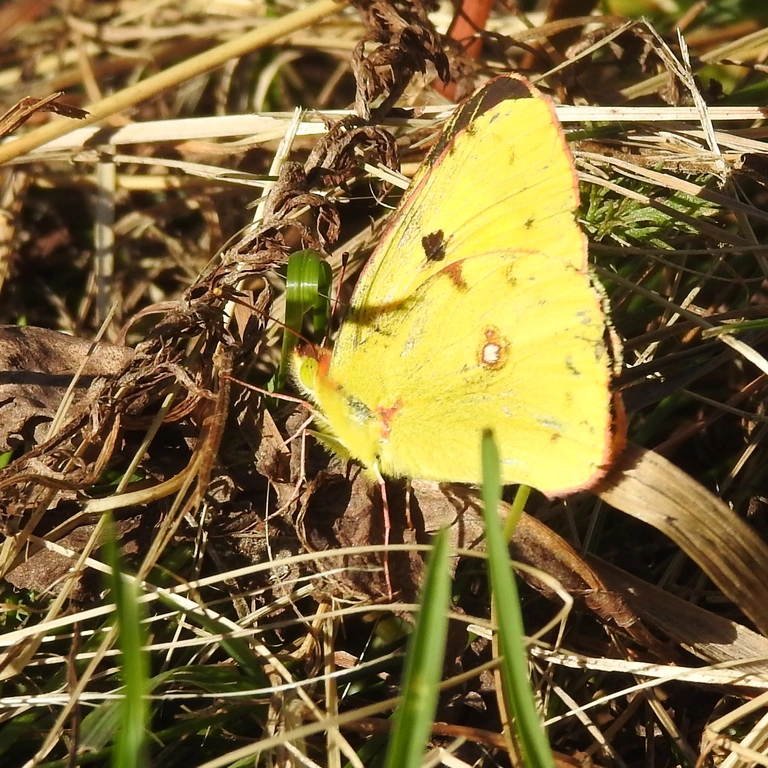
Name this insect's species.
Colias croceus
